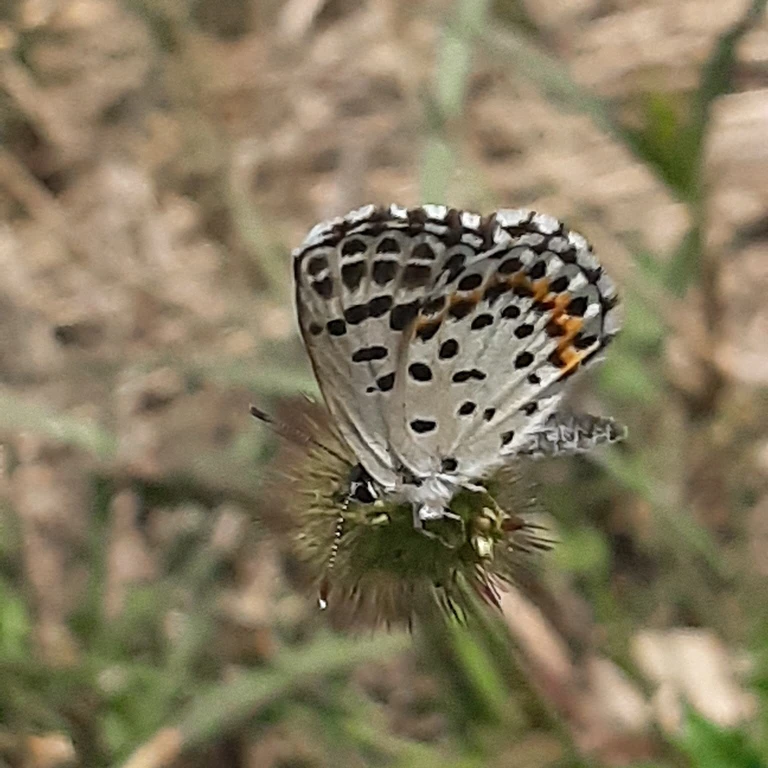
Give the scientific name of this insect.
Scolitantides orion
